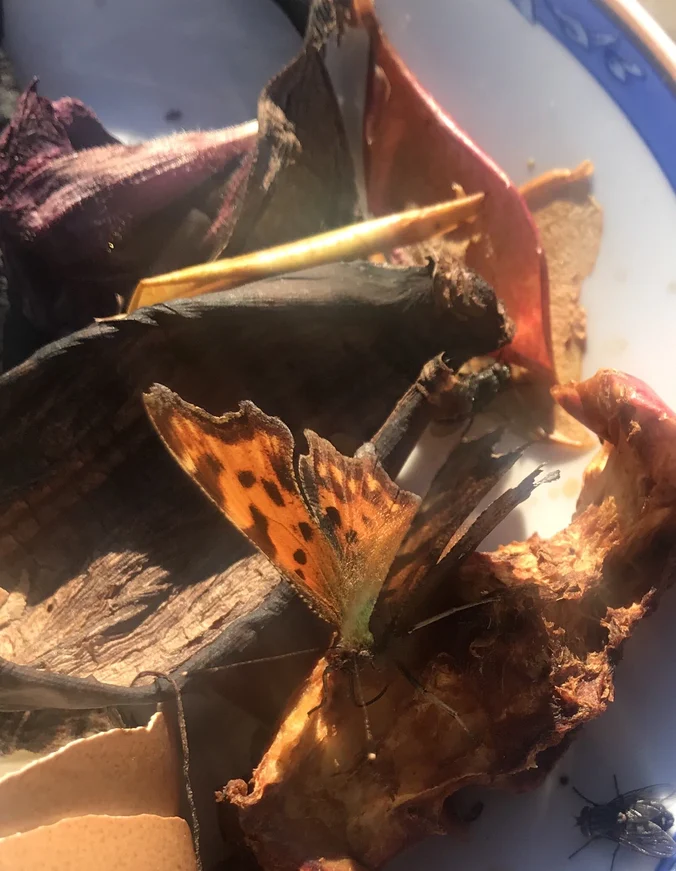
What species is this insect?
Polygonia c-album
